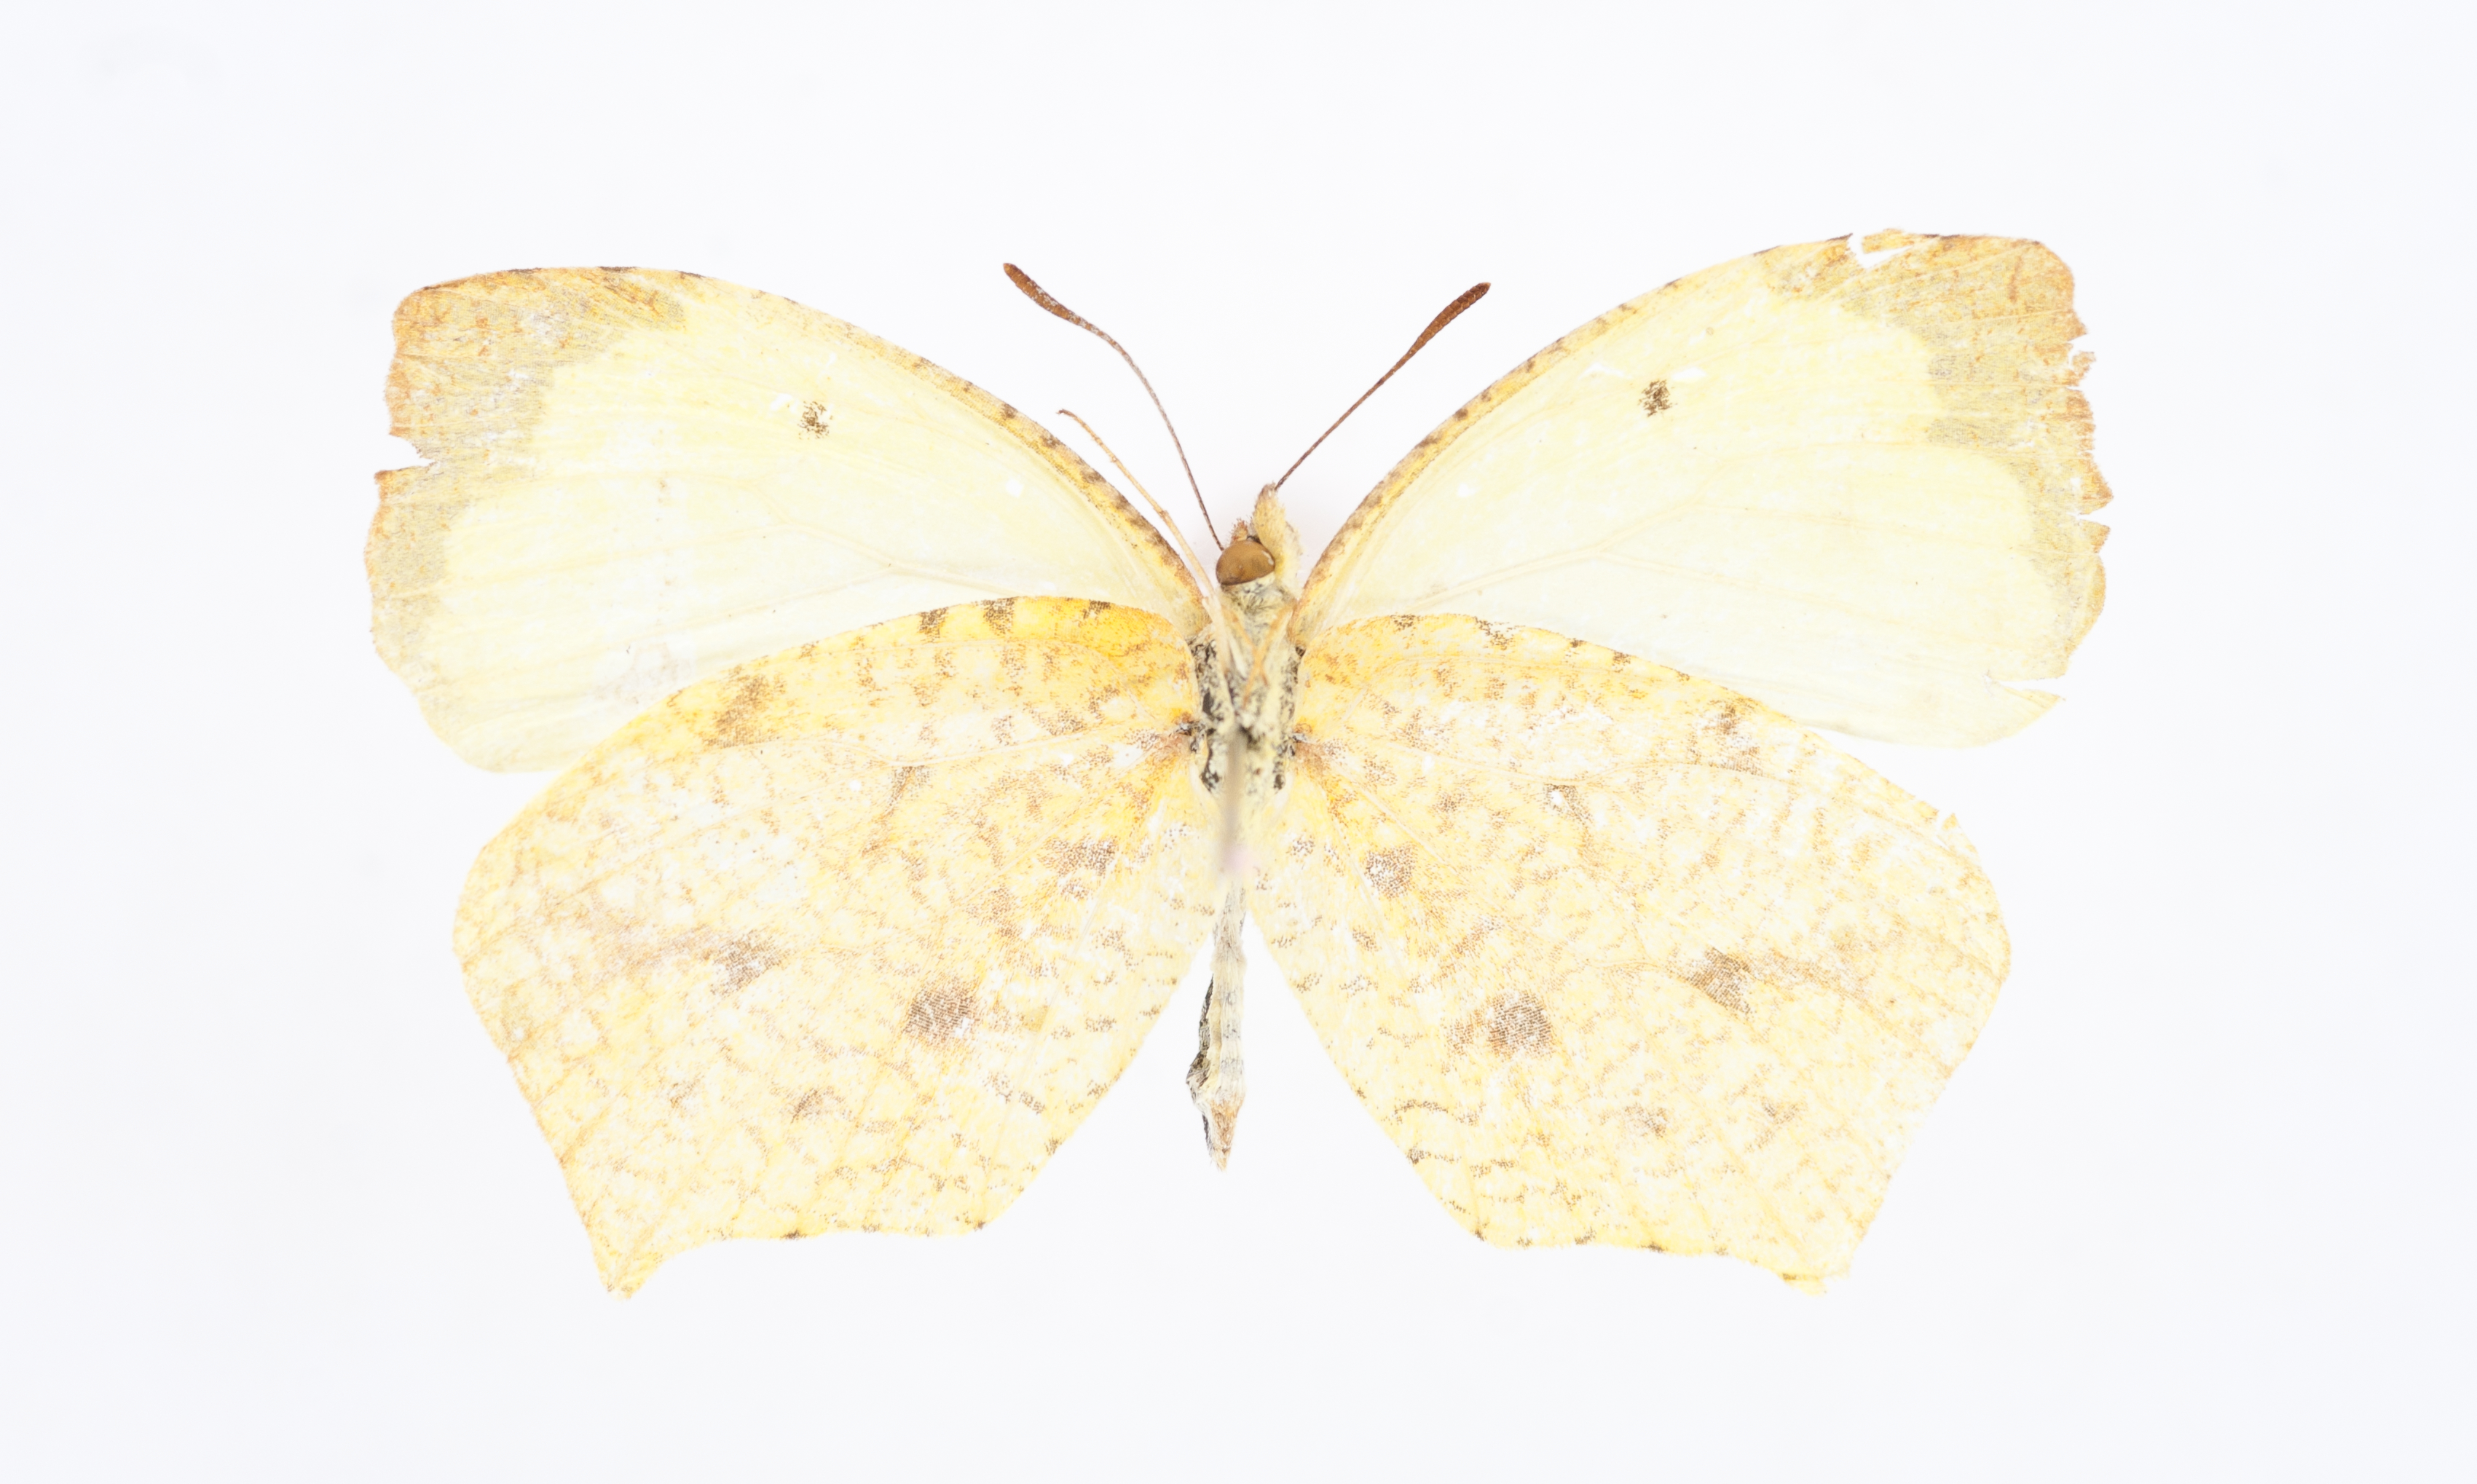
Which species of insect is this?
Eurema tupuntenum
